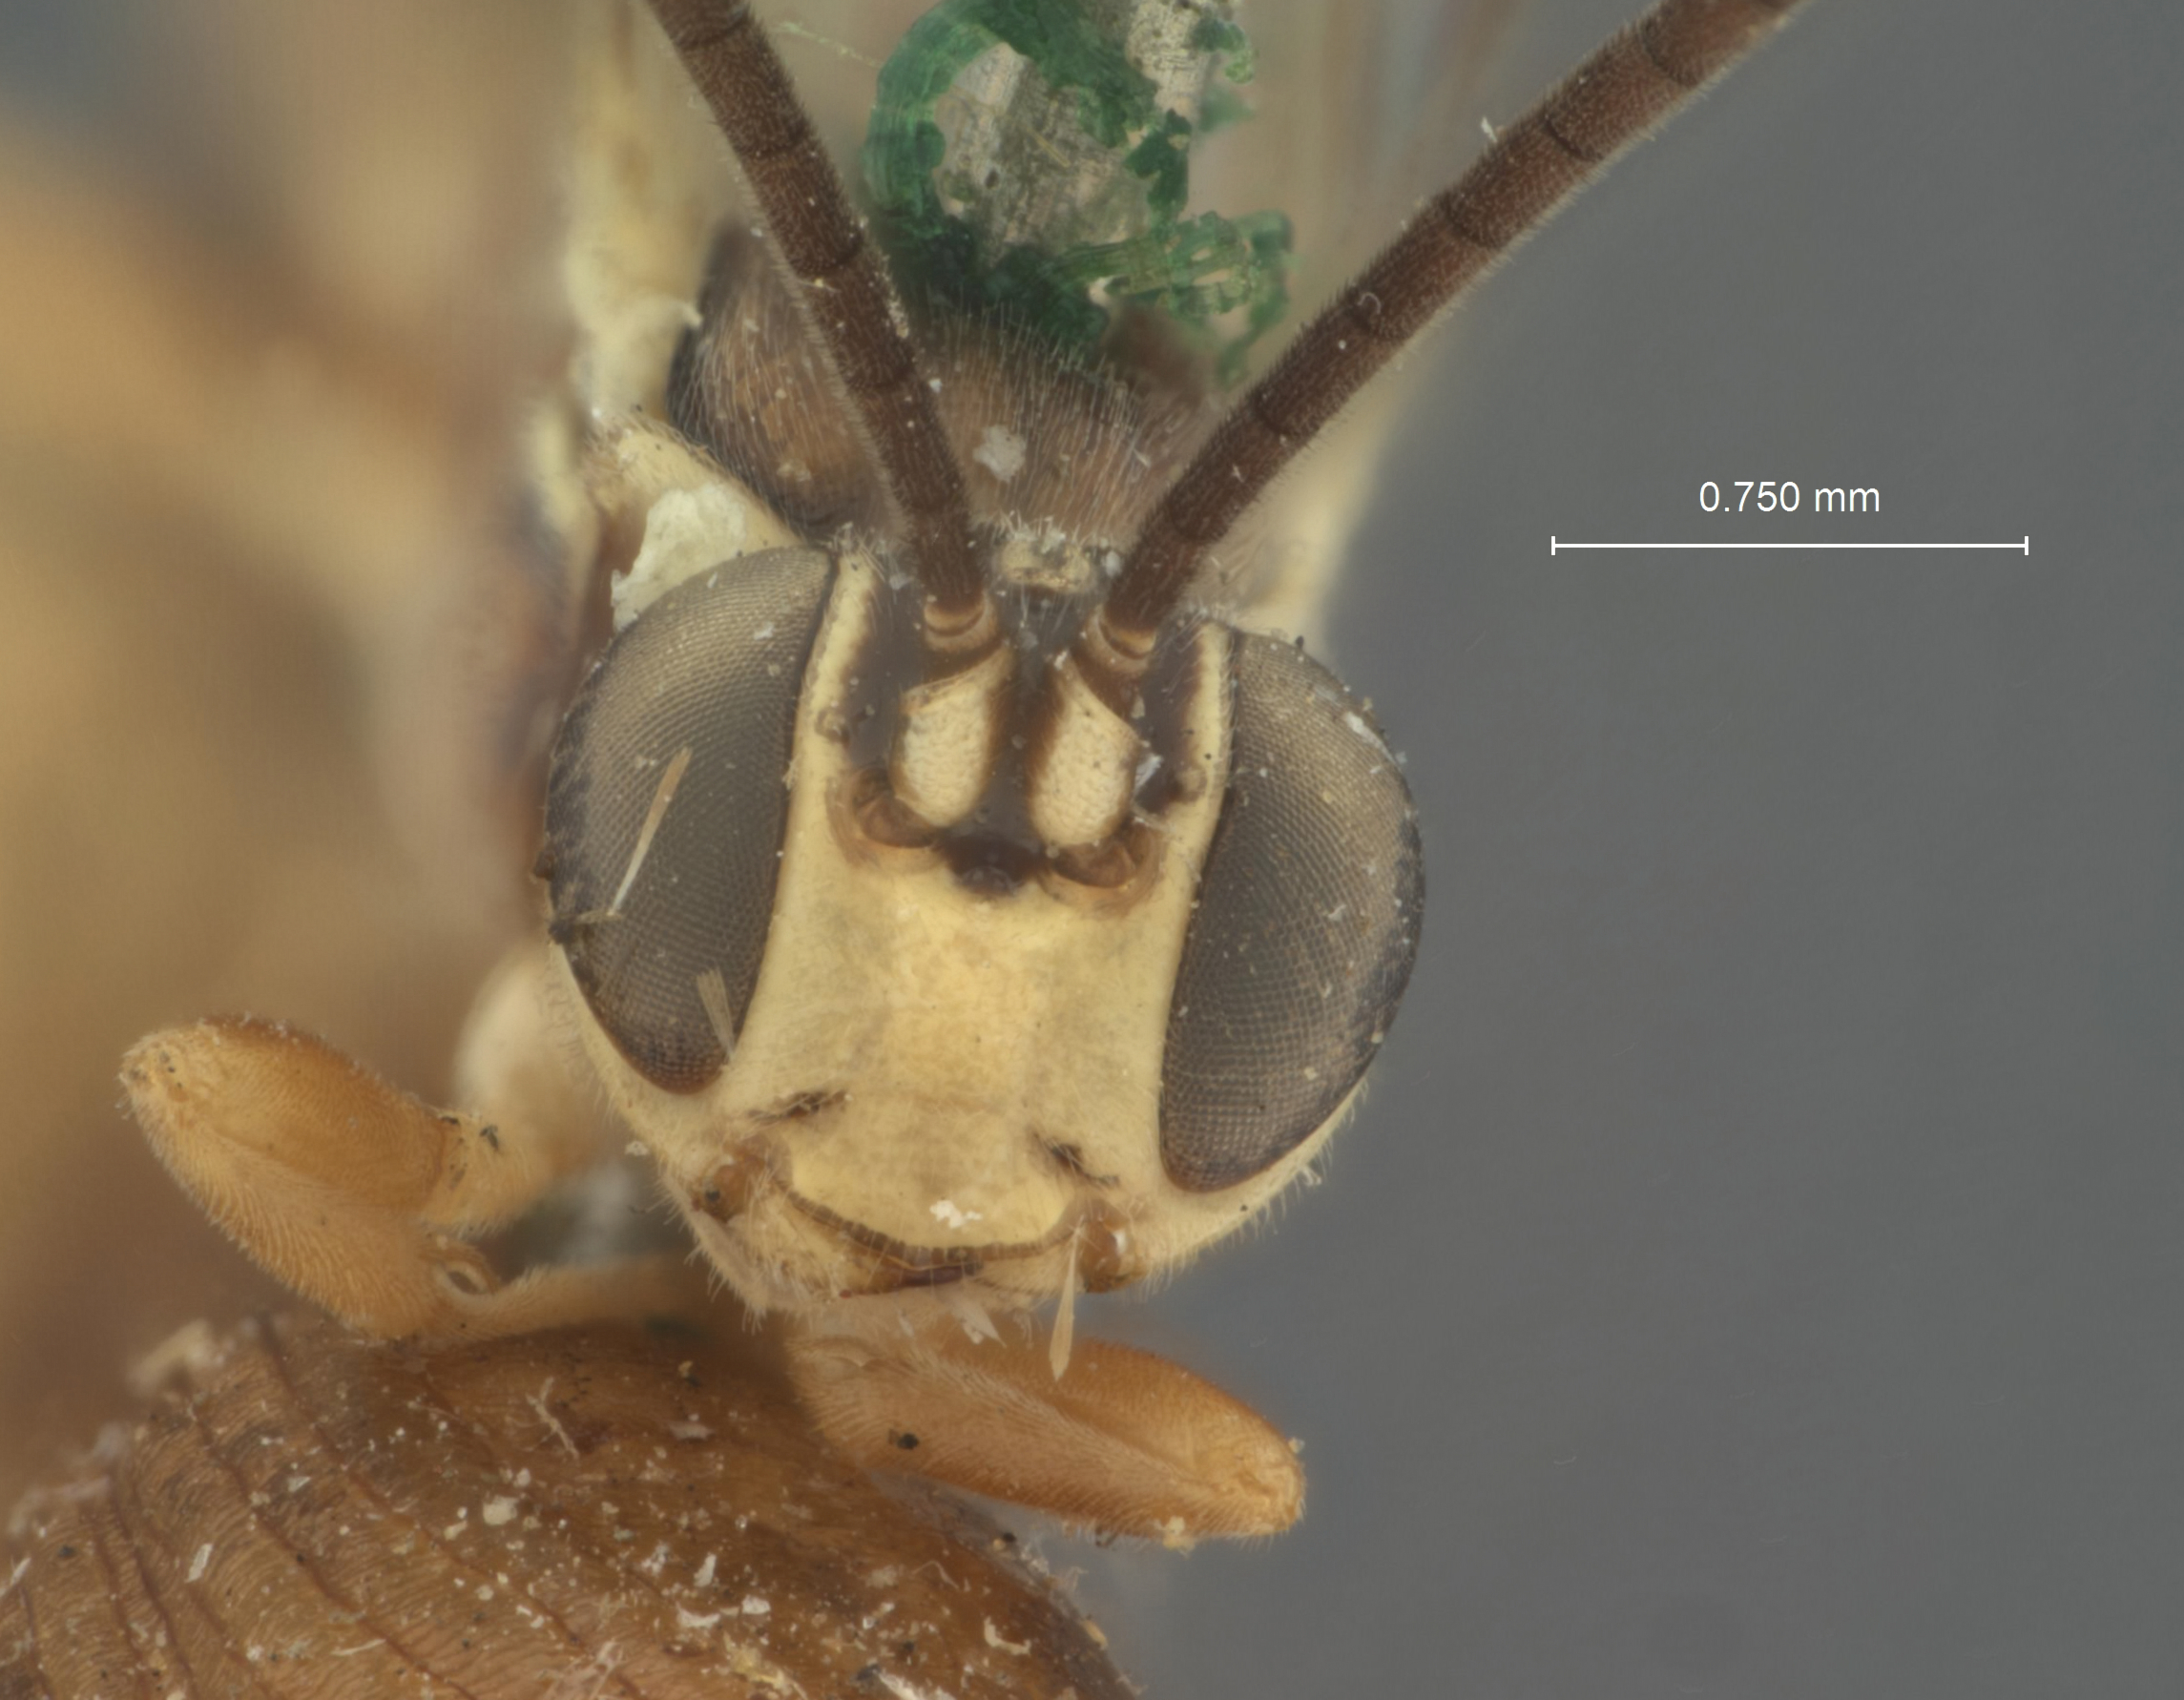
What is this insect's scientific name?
Ichneumon leucopsis
